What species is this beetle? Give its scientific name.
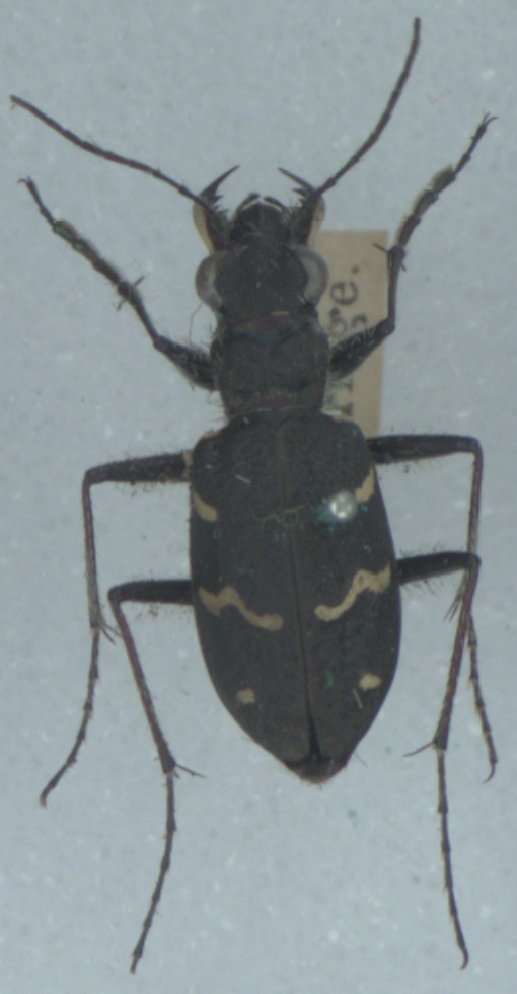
Cicindela sylvatica
